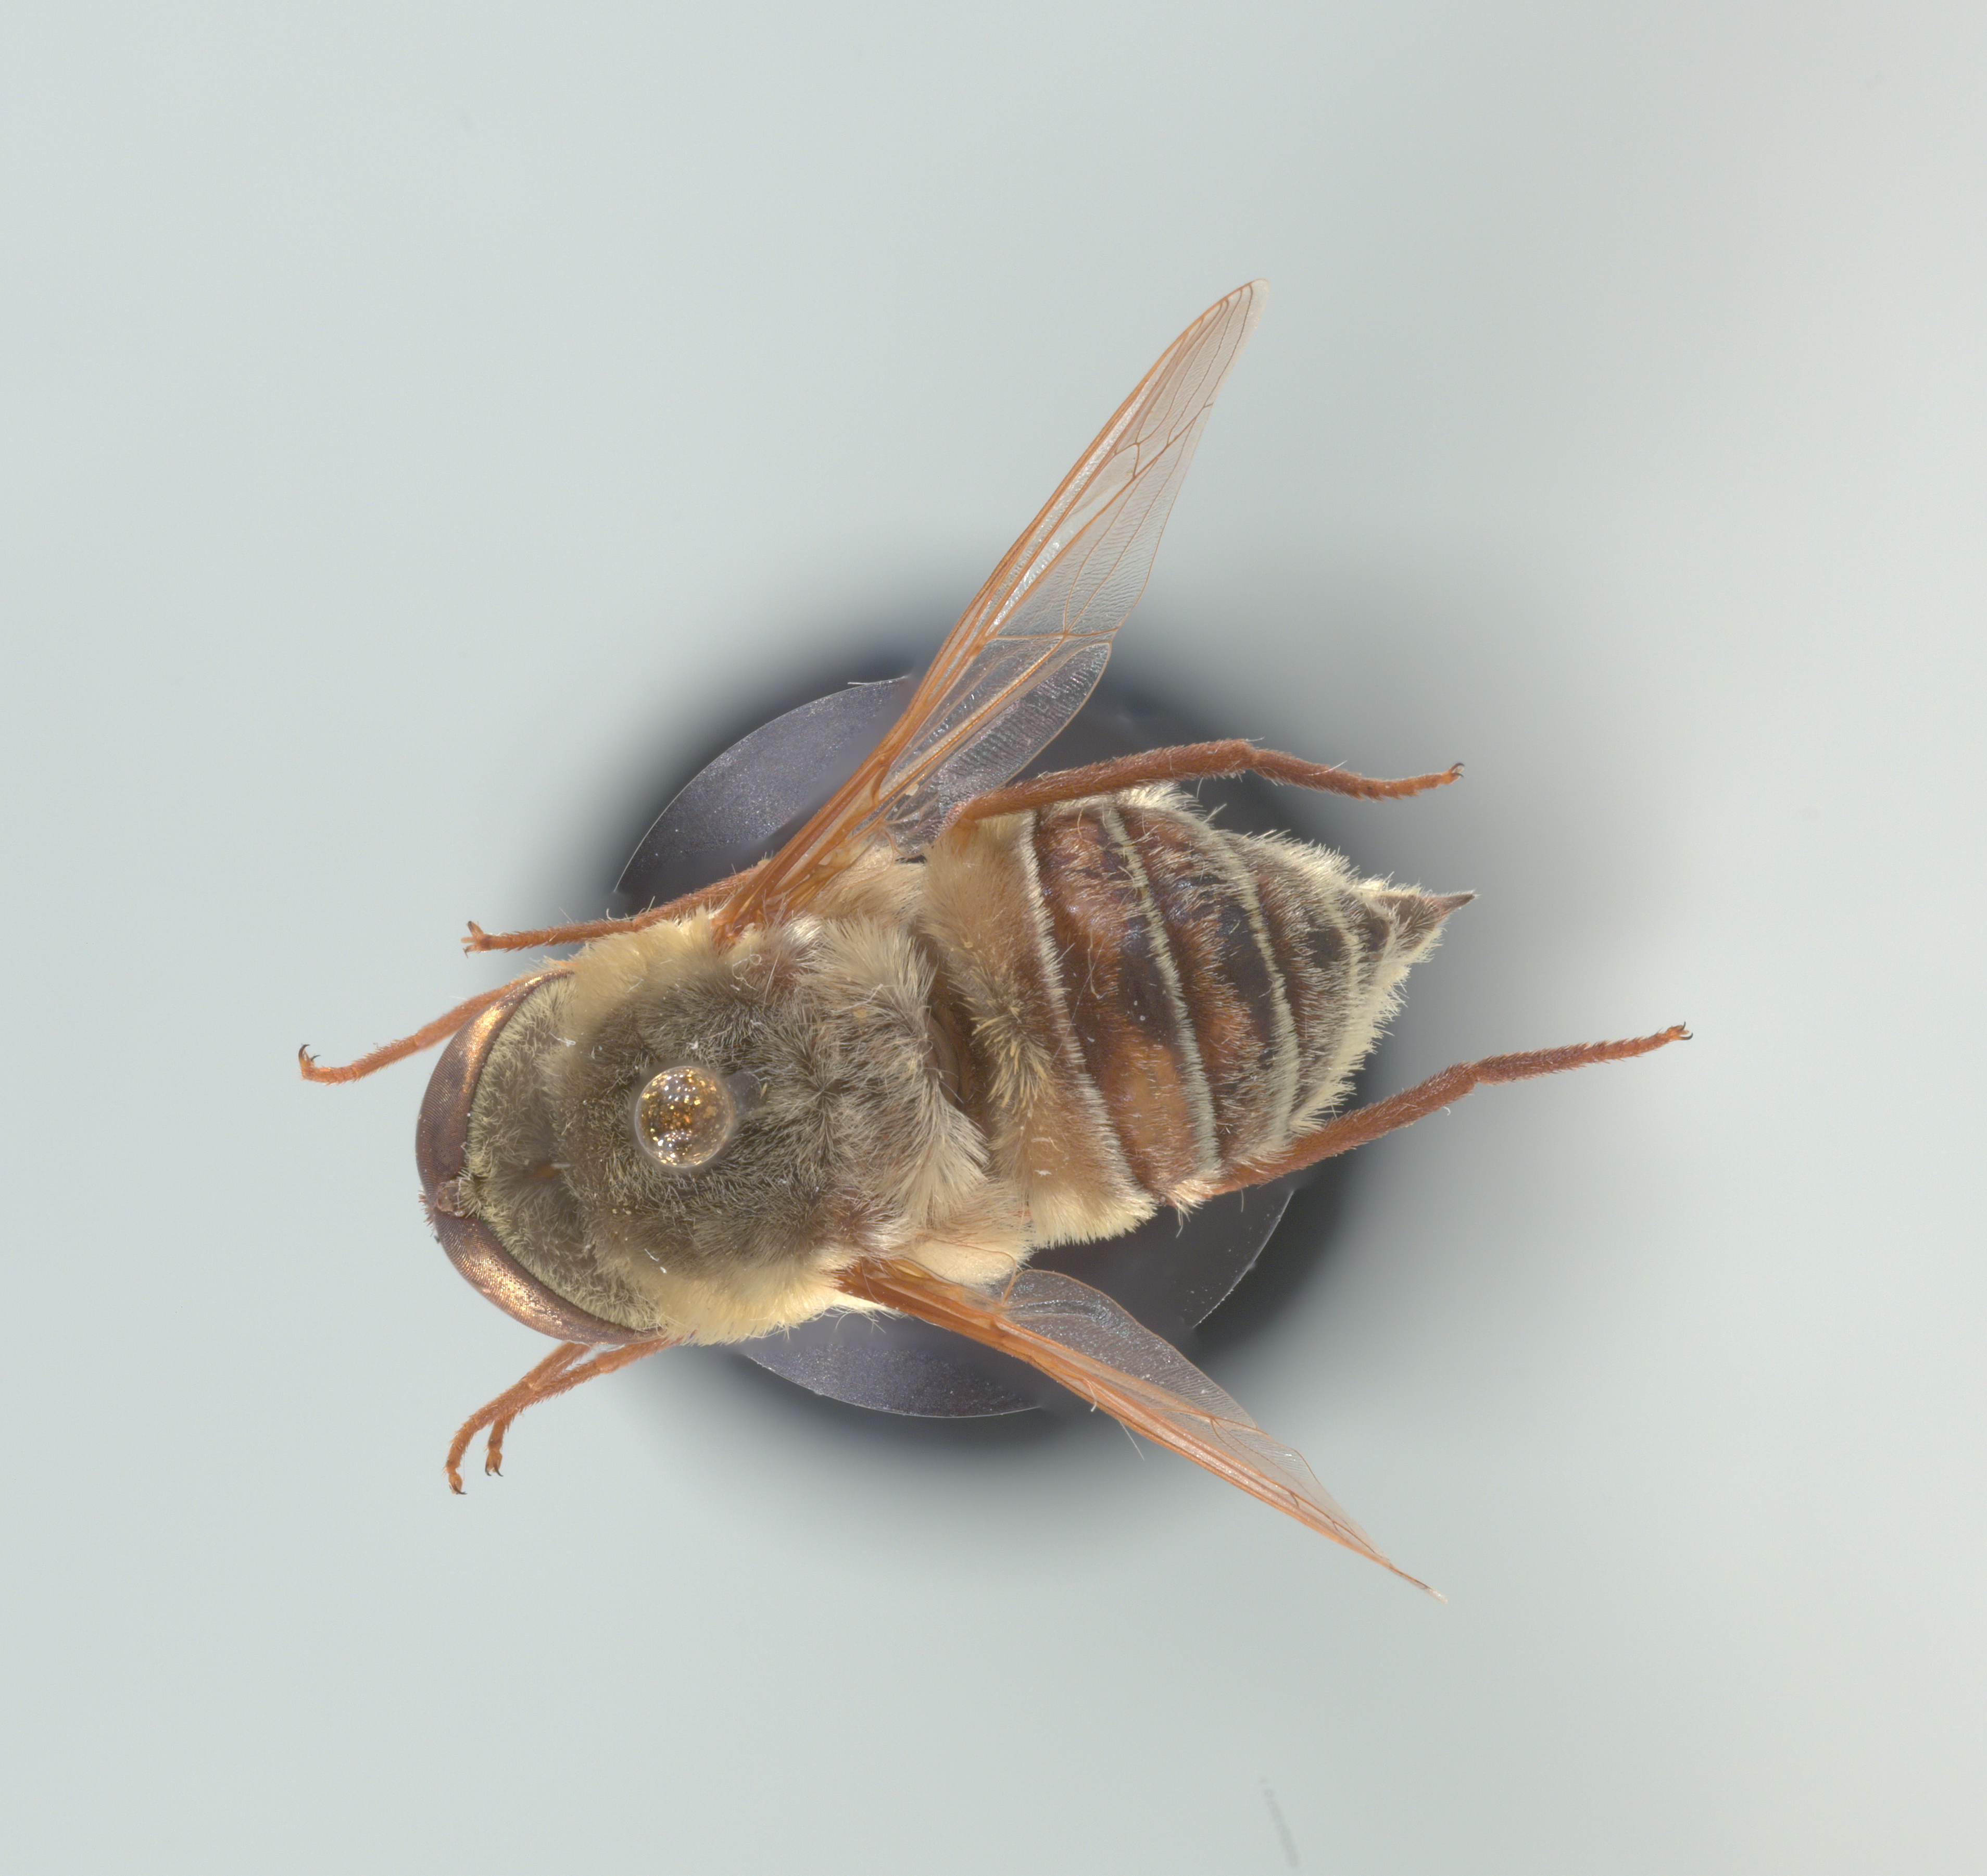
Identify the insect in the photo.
Neorhynchocephalus volaticus
